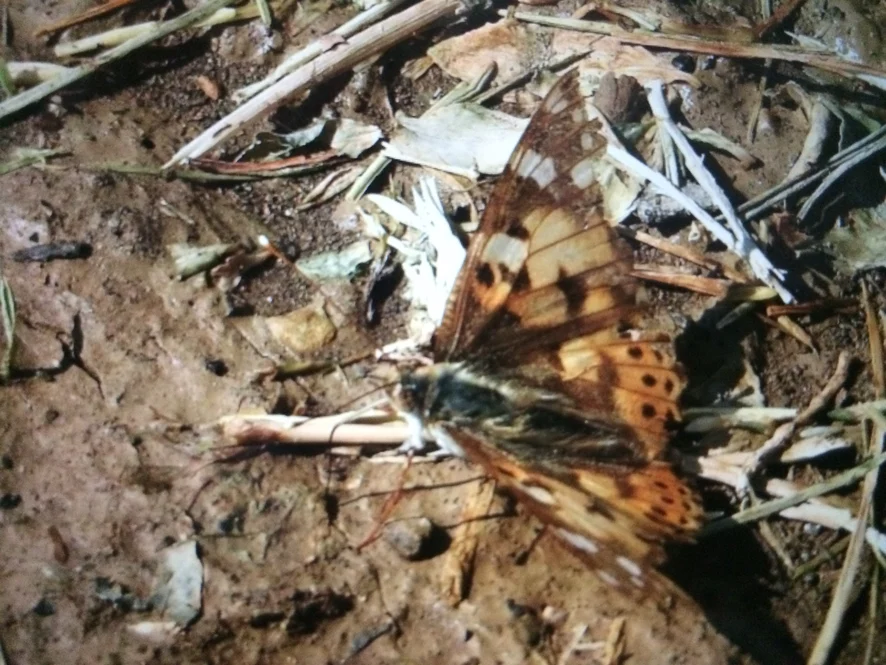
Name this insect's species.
Vanessa cardui
